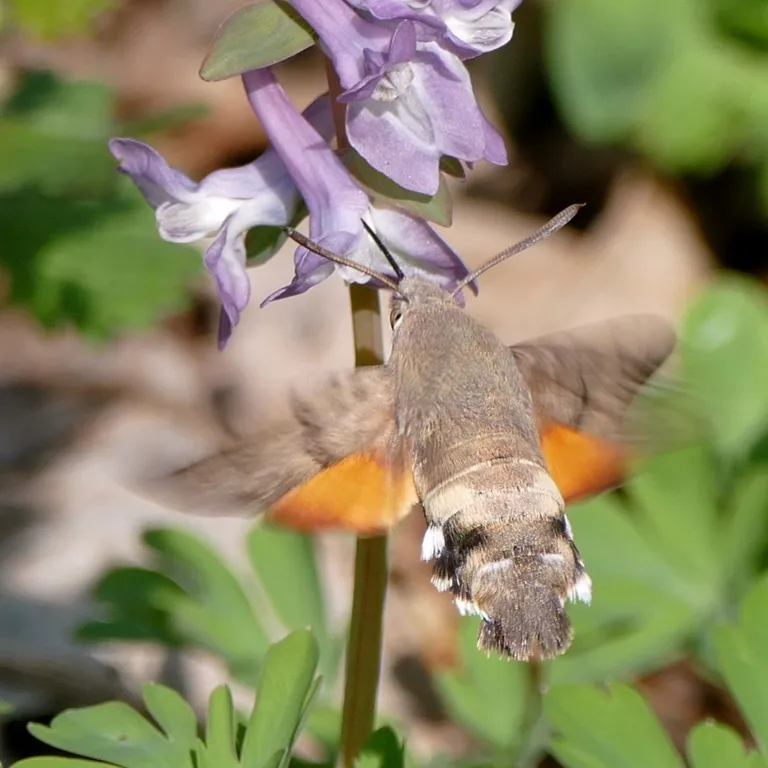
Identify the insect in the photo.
Macroglossum stellatarum
